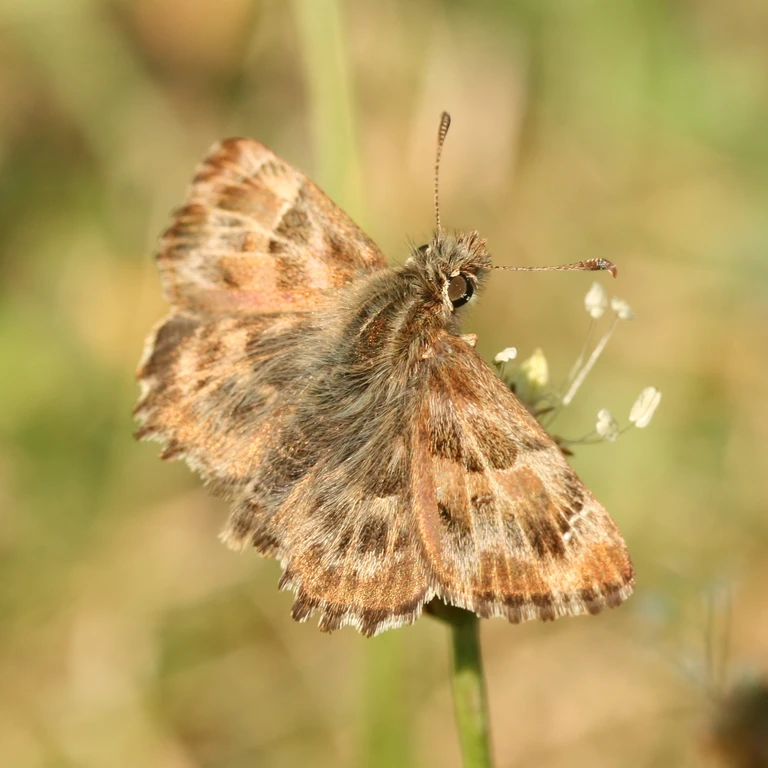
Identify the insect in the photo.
Carcharodus alceae
